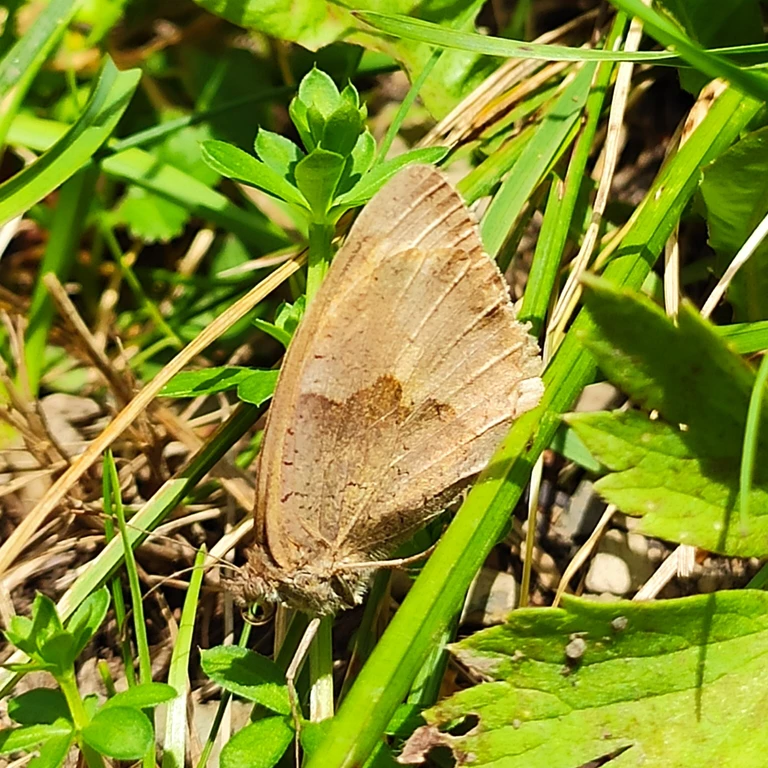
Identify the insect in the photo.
Maniola jurtina
